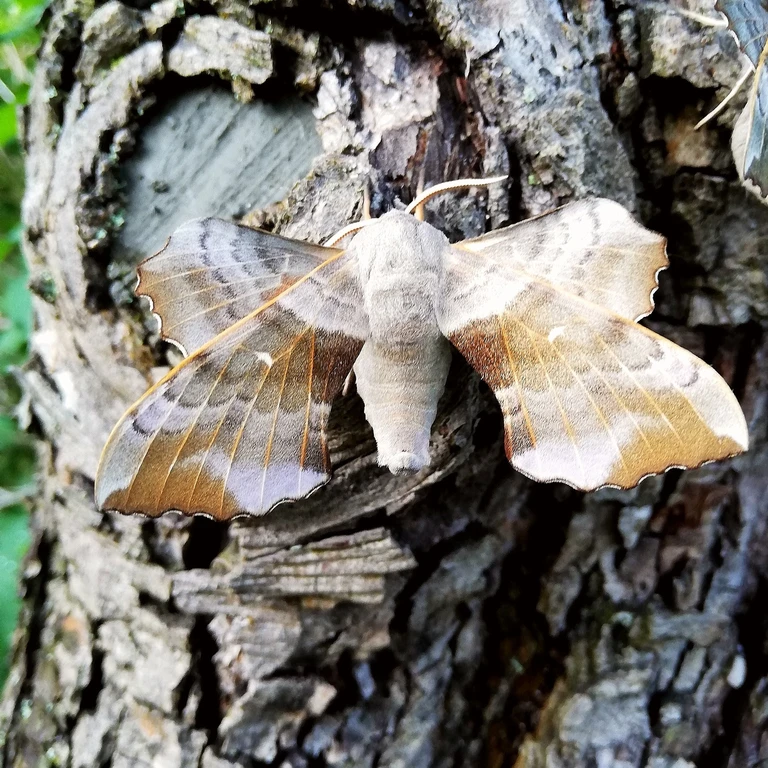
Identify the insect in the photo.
Laothoe populi
